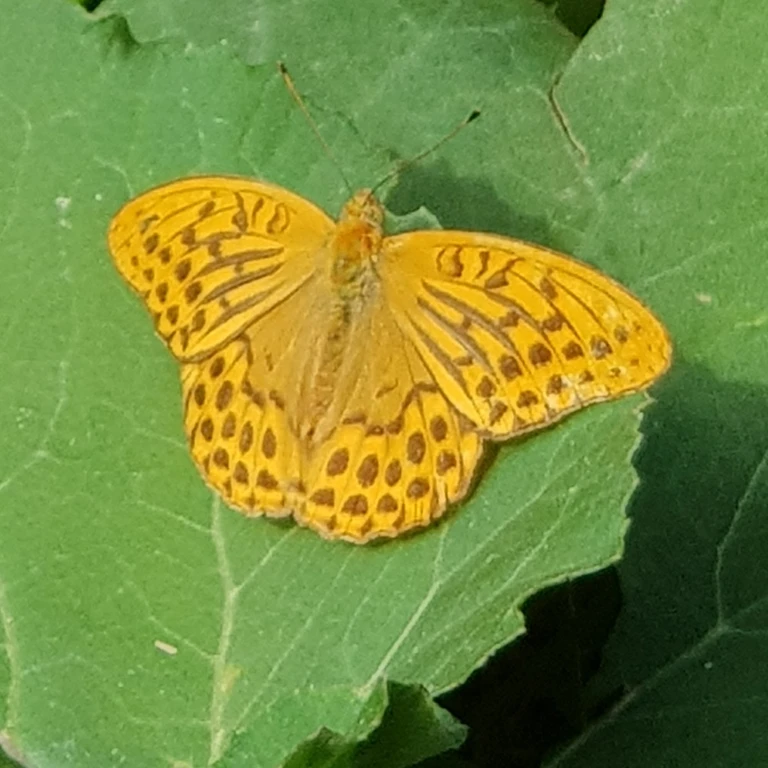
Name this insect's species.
Argynnis paphia
